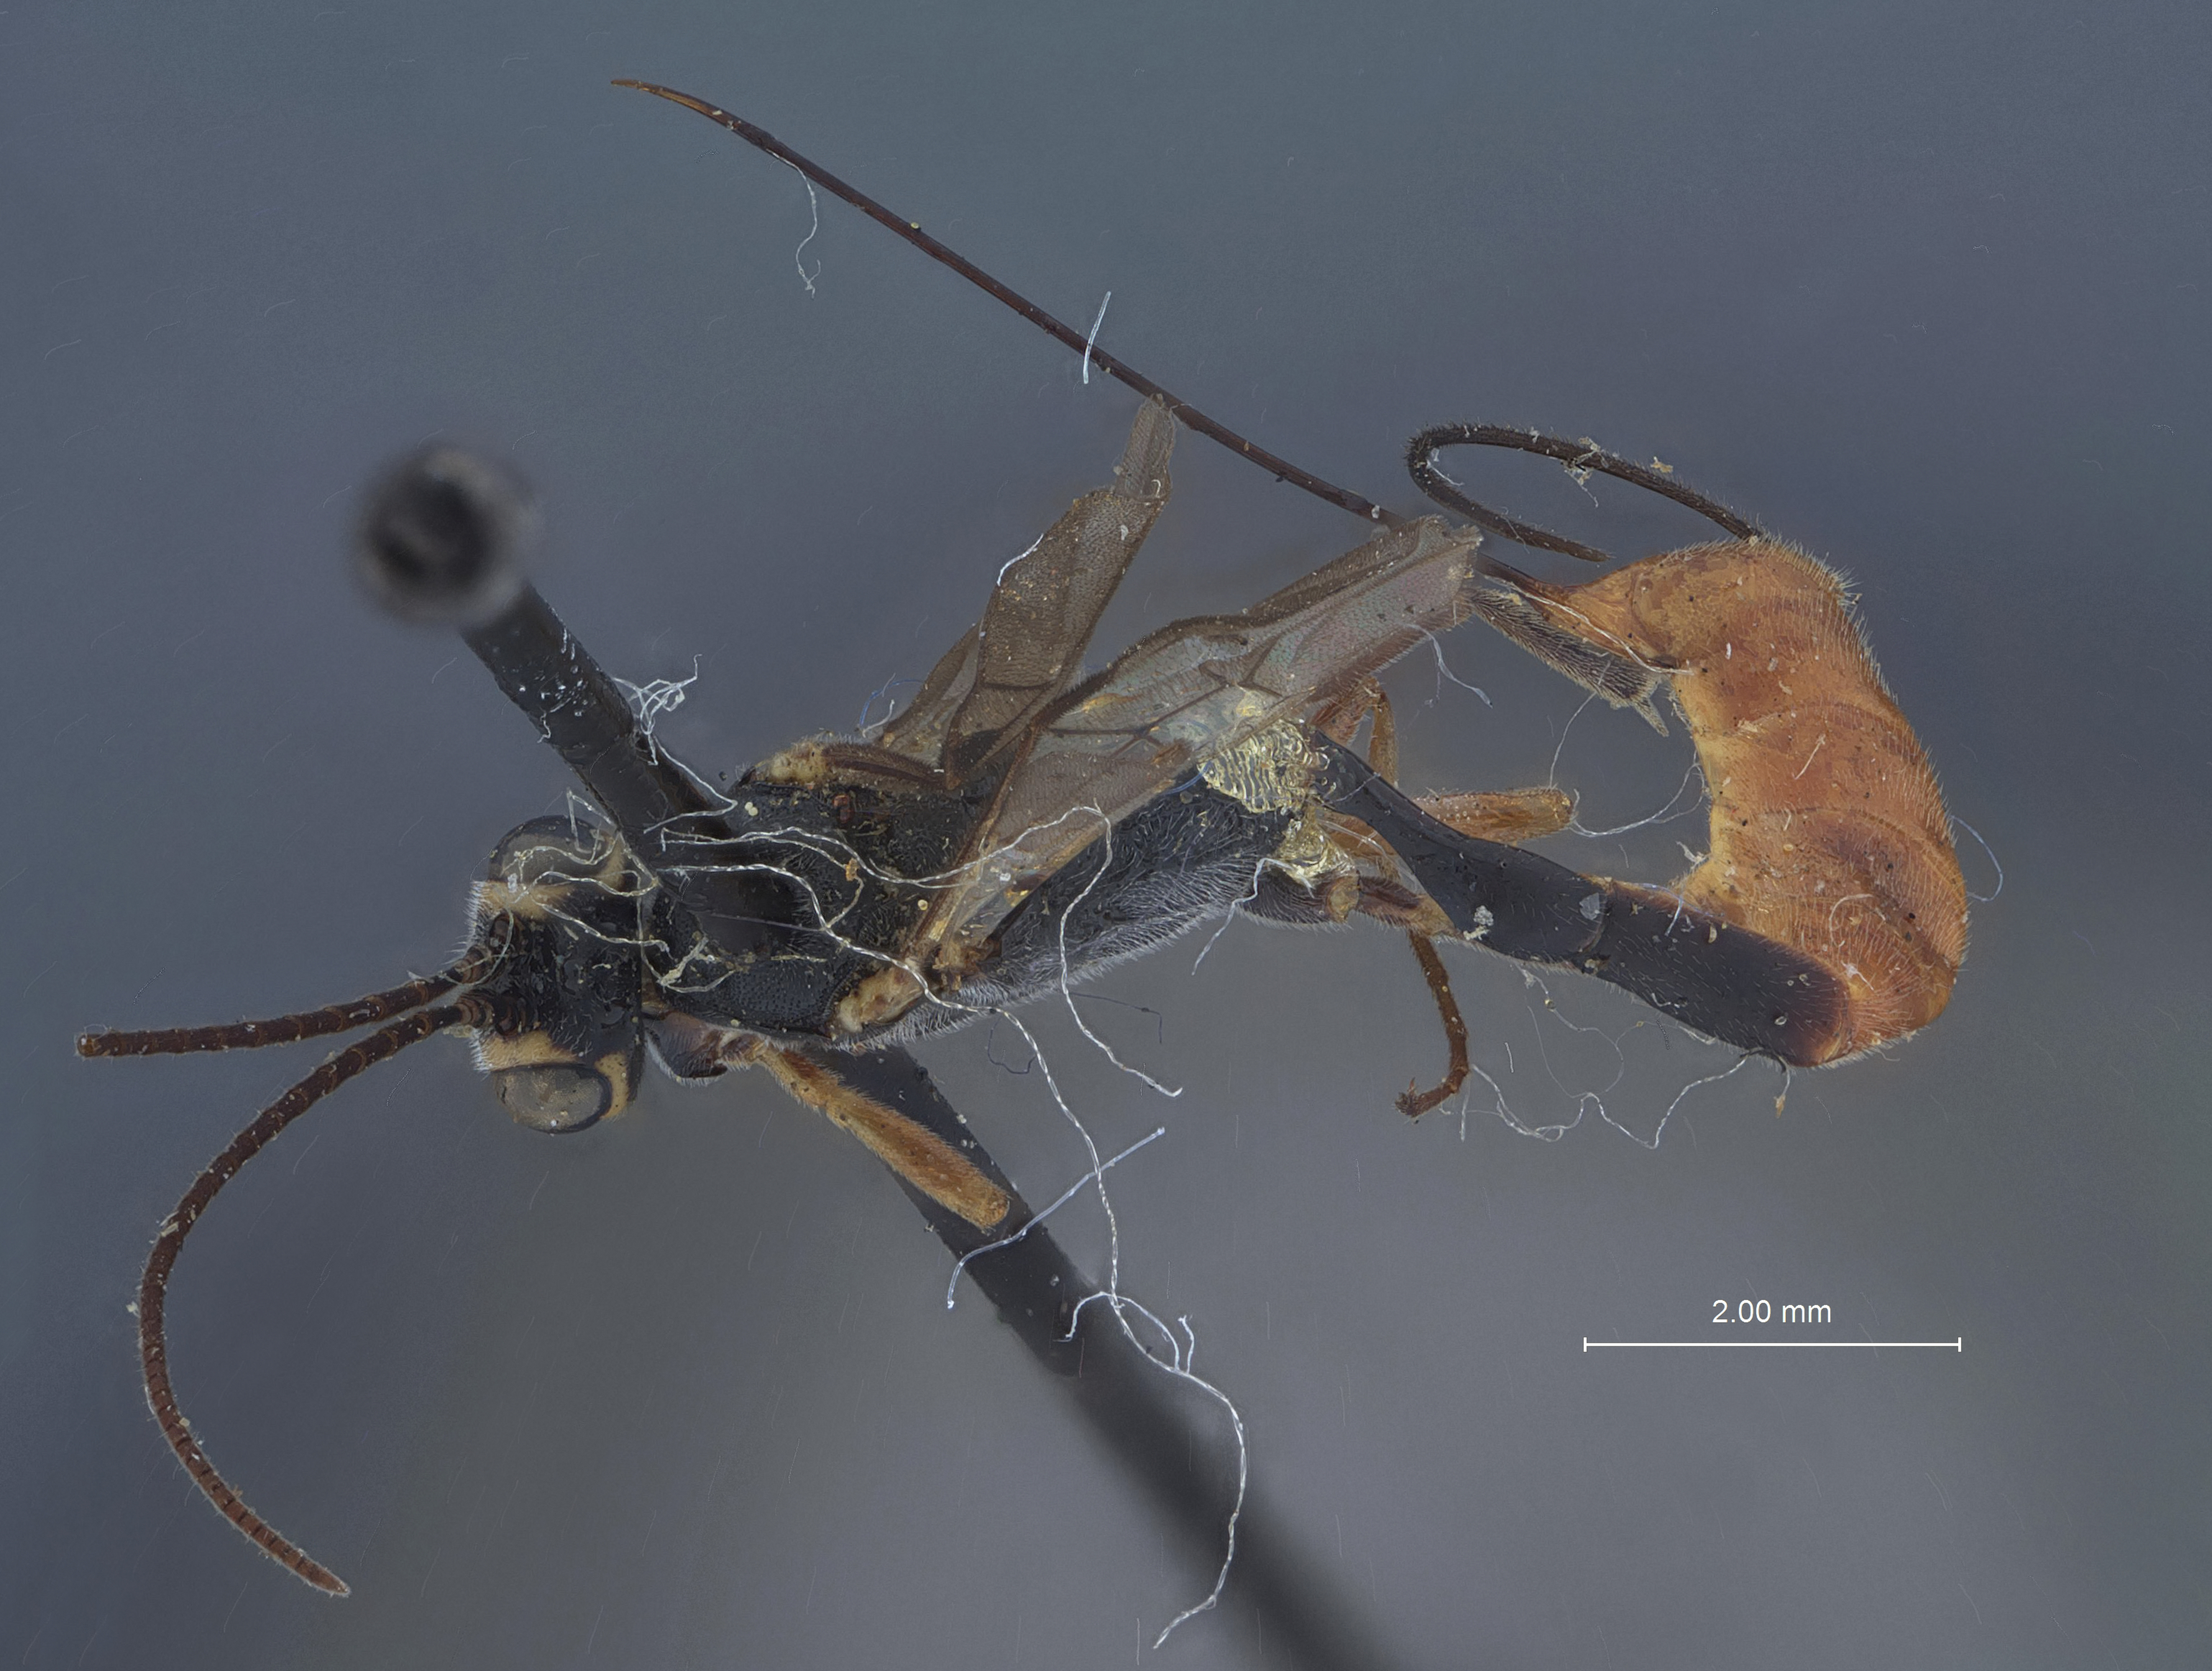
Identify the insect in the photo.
Zaleptopygus obereae
